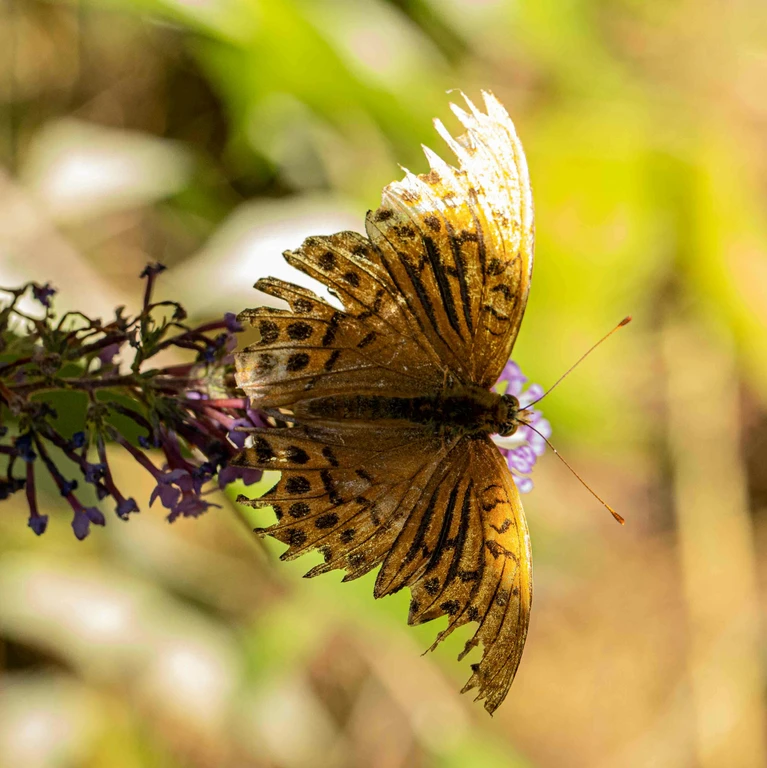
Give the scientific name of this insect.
Argynnis paphia
